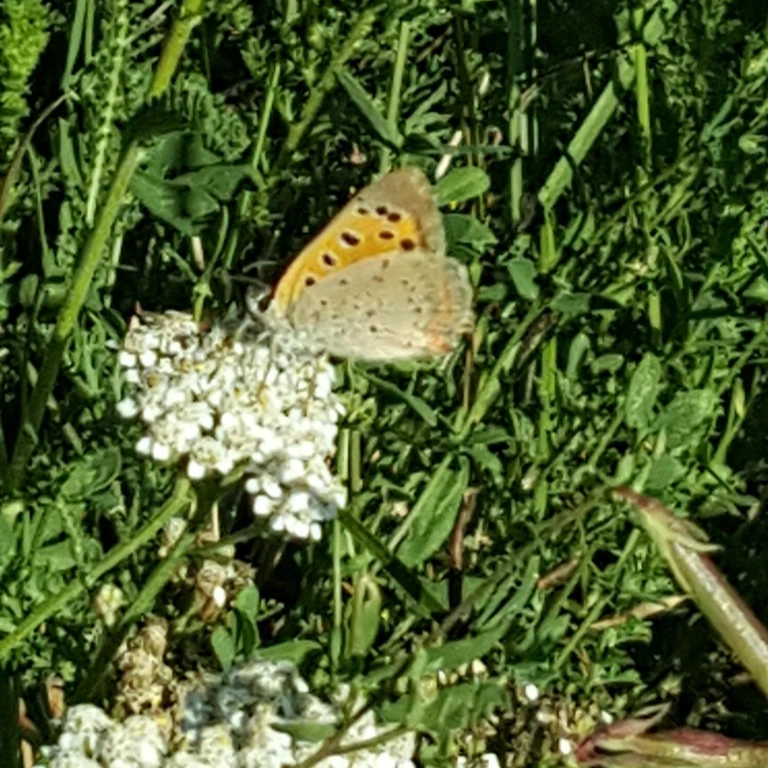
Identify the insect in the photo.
Lycaena phlaeas
